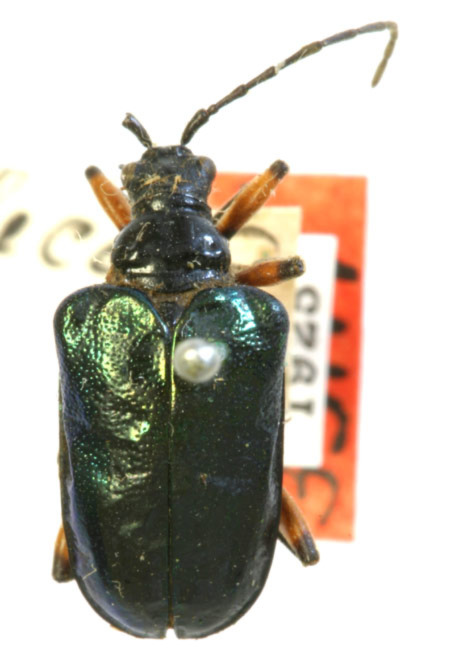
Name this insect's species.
Gaurotes lecontei (also Pseudogaurotina cressoni)
